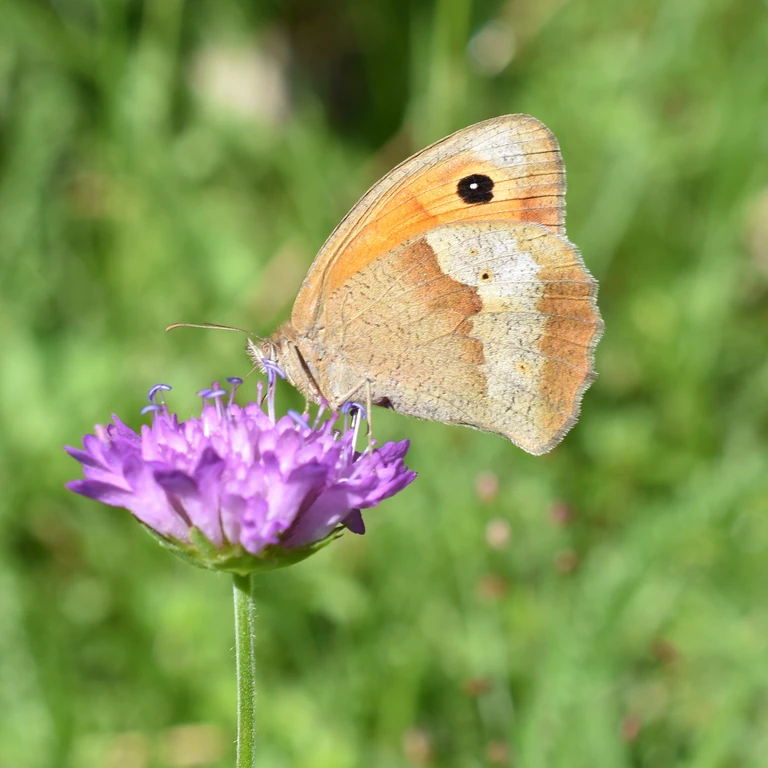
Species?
Maniola jurtina
